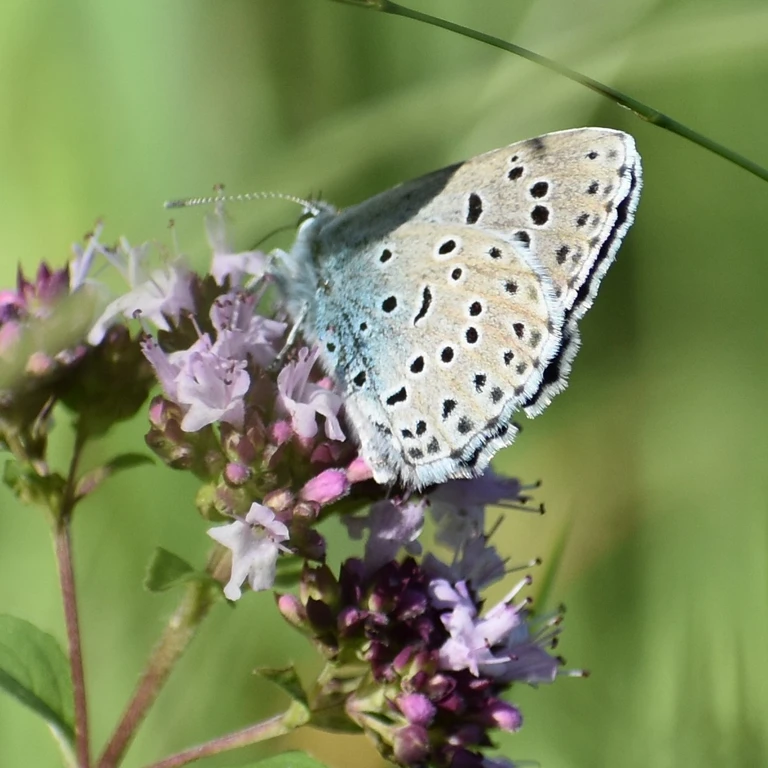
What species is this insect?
Phengaris arion (also Maculinea arion)
